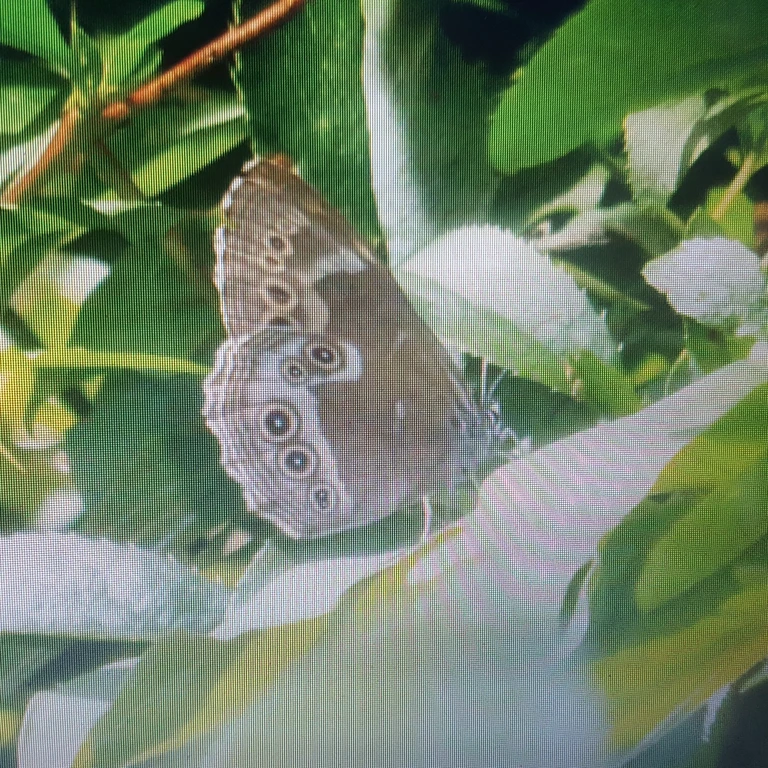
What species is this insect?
Lopinga achine (also Pararge achine)
